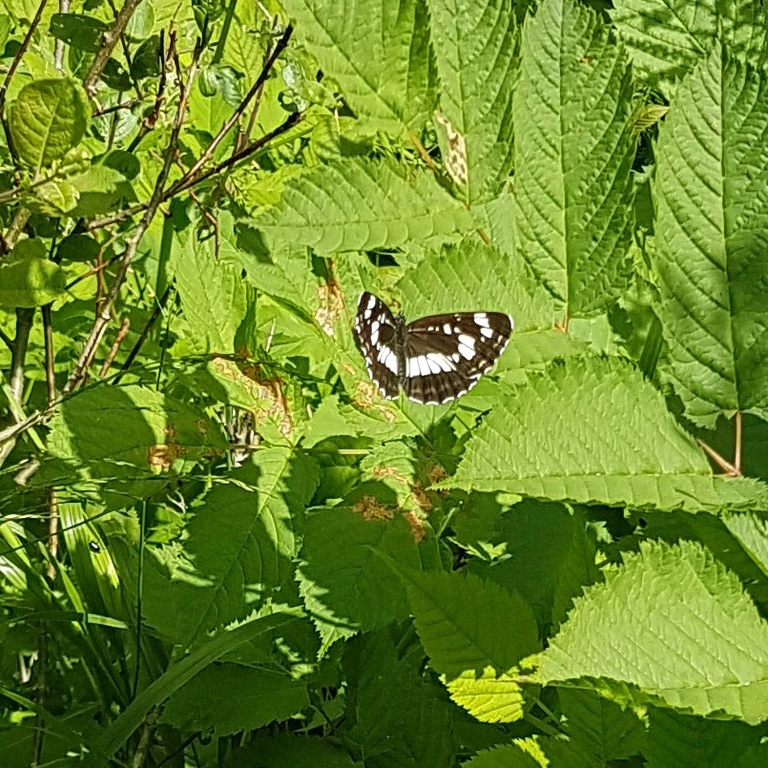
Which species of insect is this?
Neptis rivularis
